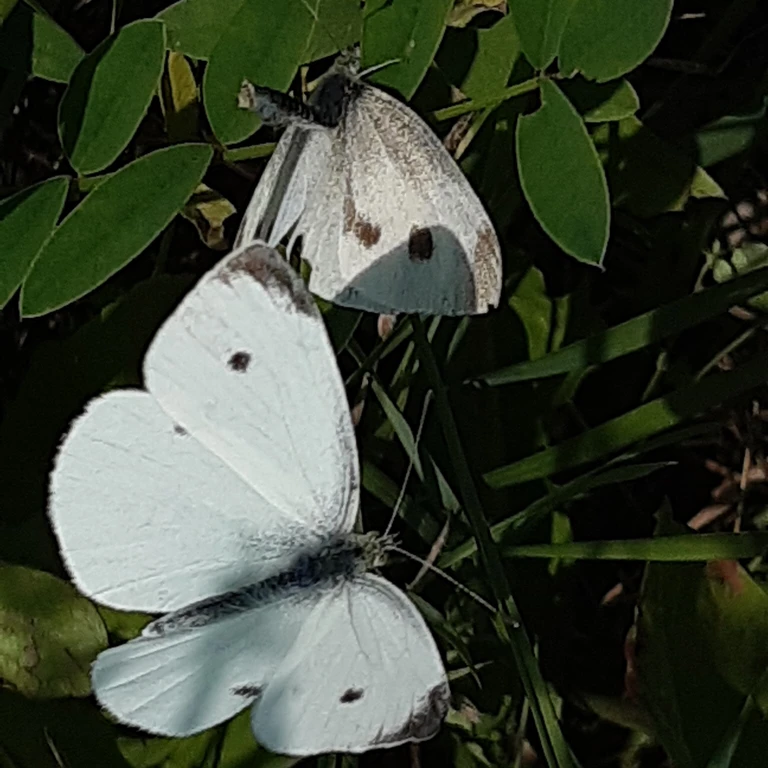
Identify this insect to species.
Pieris rapae
